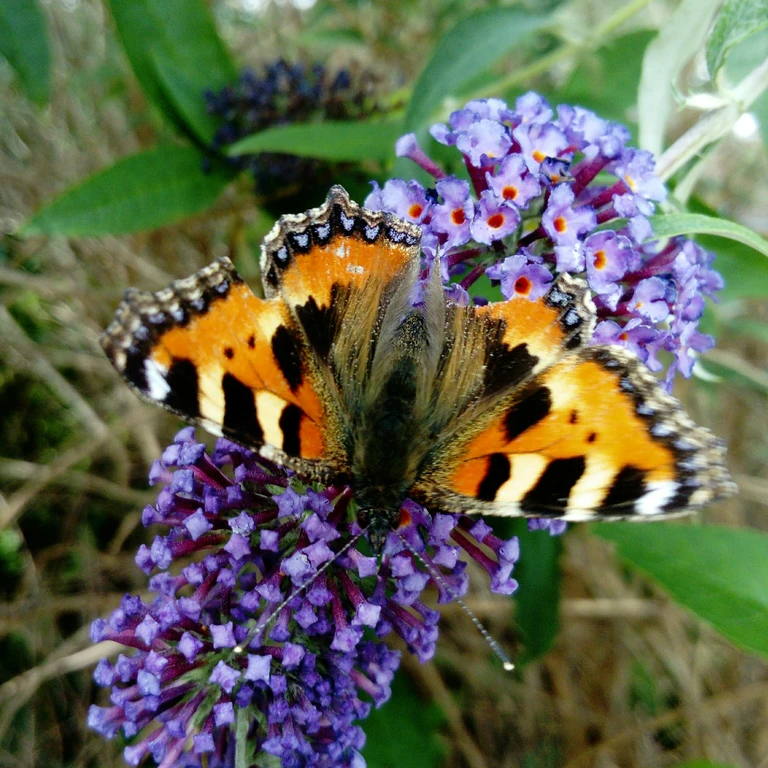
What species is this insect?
Aglais urticae
